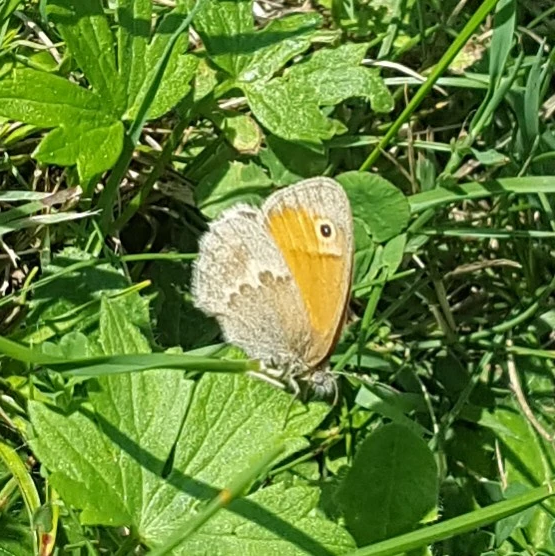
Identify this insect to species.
Coenonympha pamphilus
